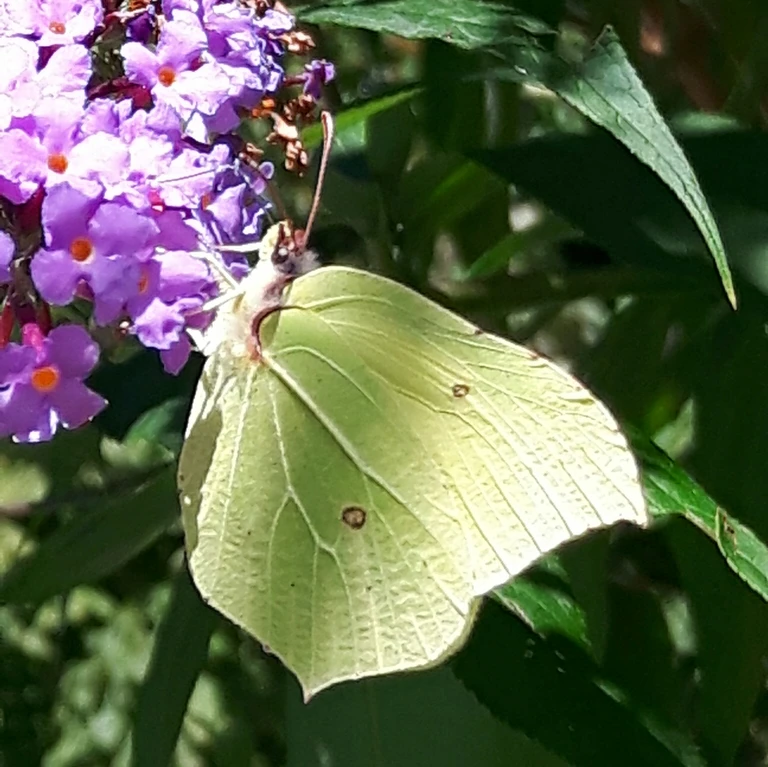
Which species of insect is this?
Gonepteryx rhamni
